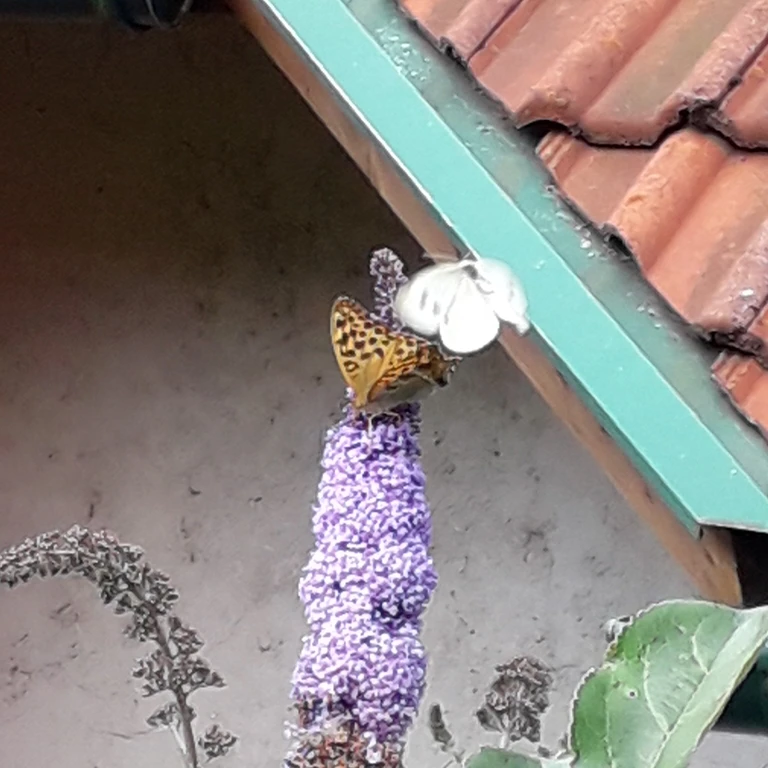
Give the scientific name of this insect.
Argynnis paphia
